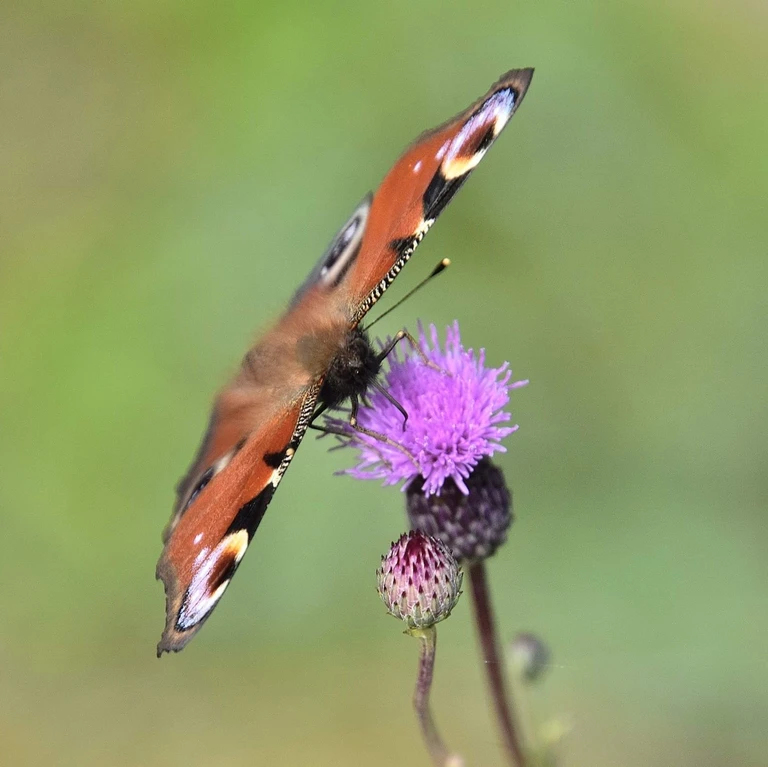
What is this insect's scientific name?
Aglais io
